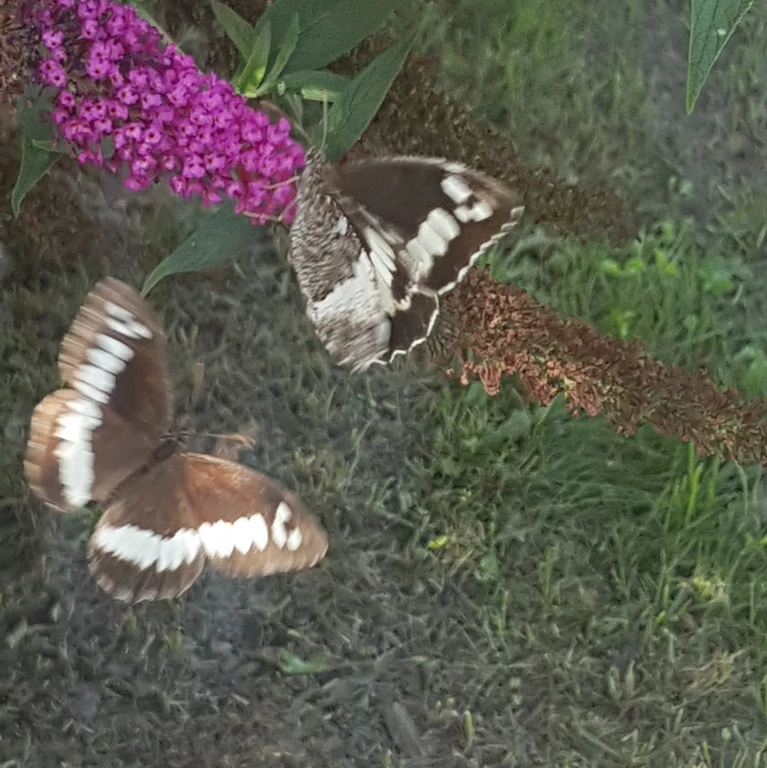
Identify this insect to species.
Brintesia circe
